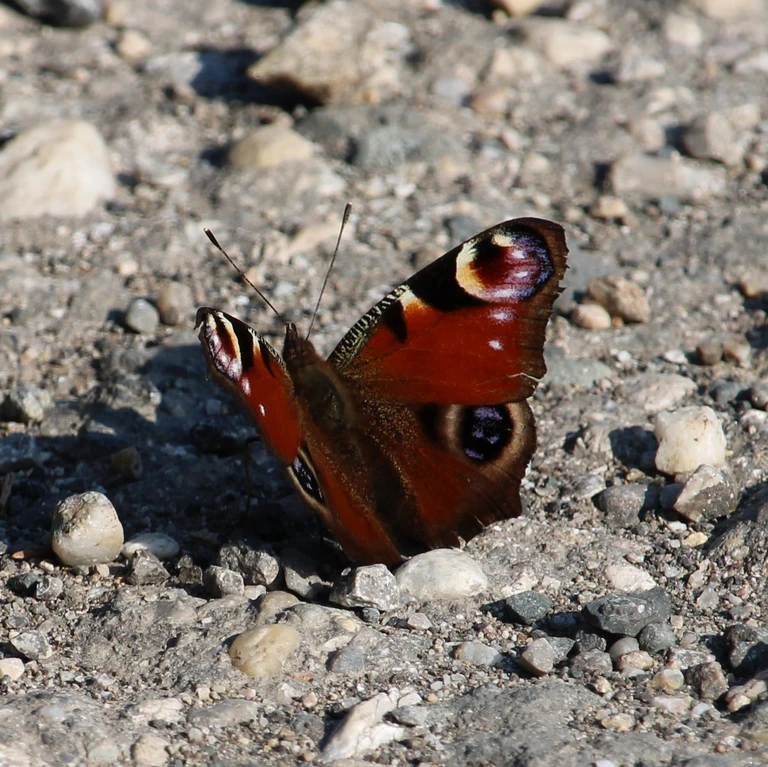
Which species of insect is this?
Aglais io
